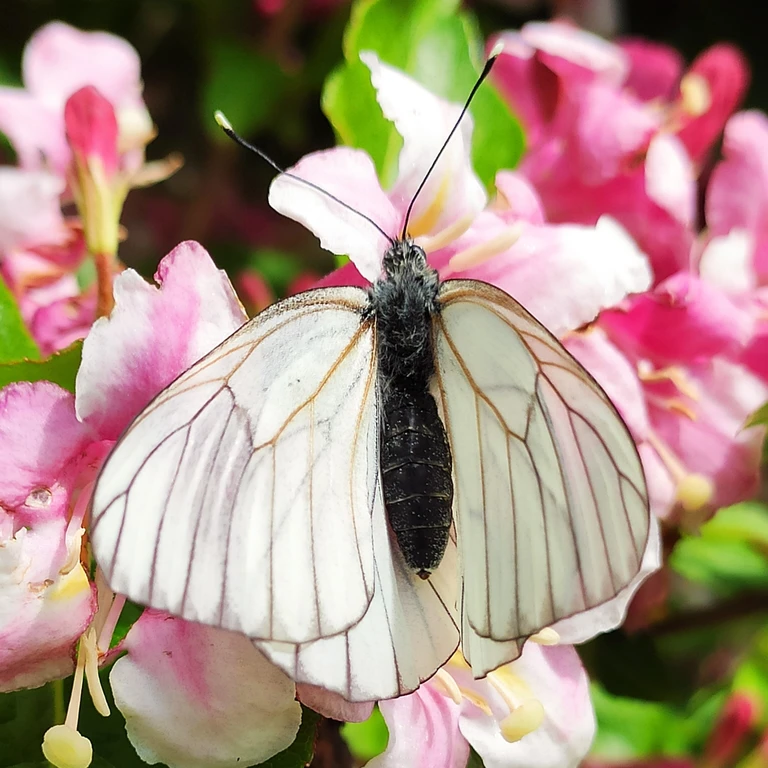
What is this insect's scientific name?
Aporia crataegi
